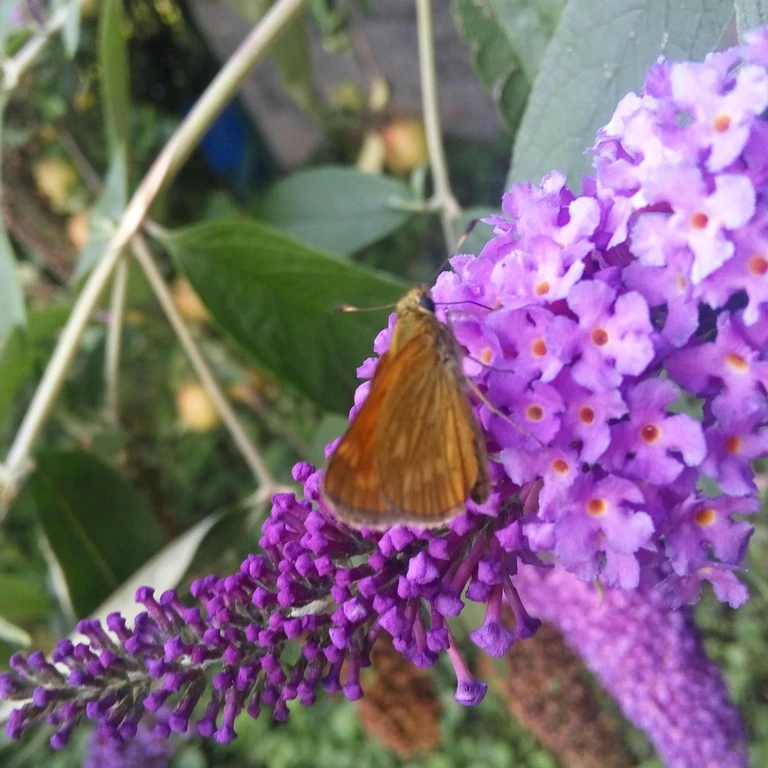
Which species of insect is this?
Ochlodes sylvanus (also Ochlodes venata)
